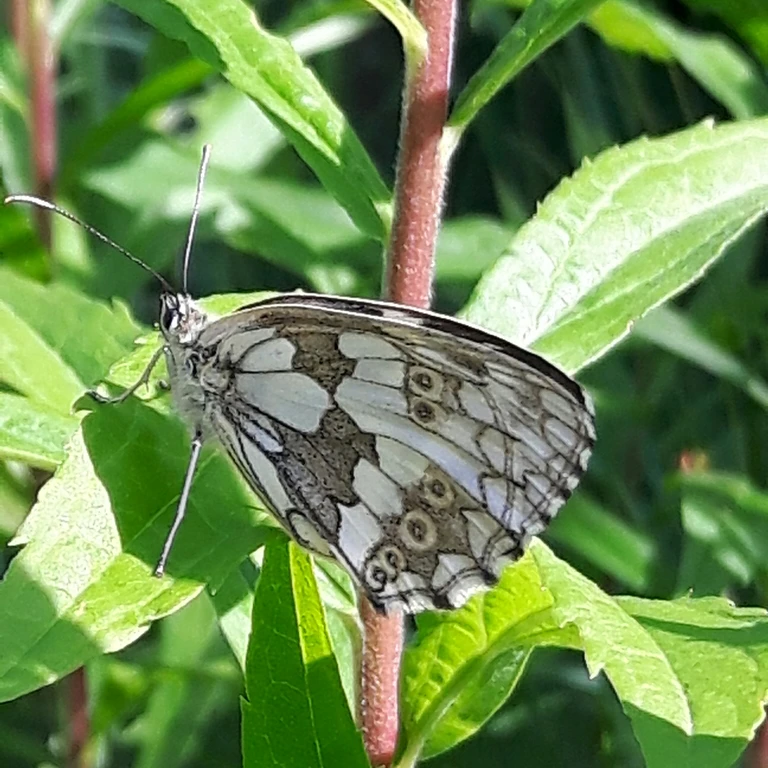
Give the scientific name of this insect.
Melanargia galathea
